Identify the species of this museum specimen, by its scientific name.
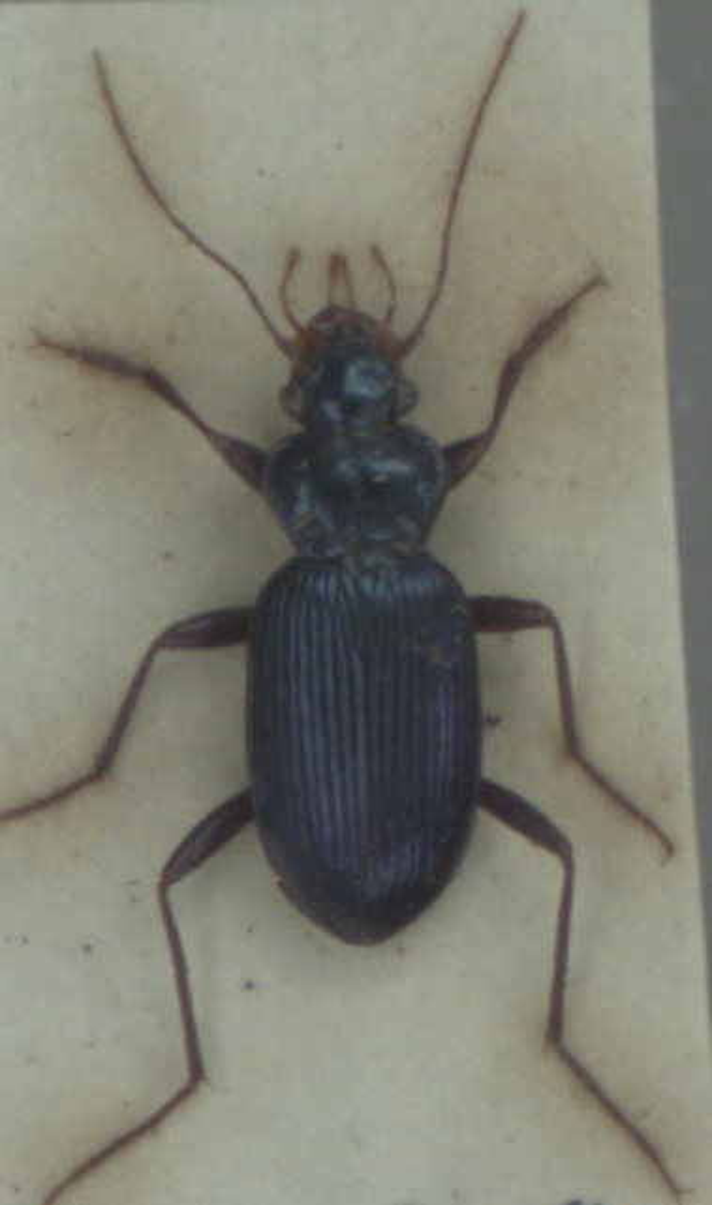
Leistus spinibarbis
